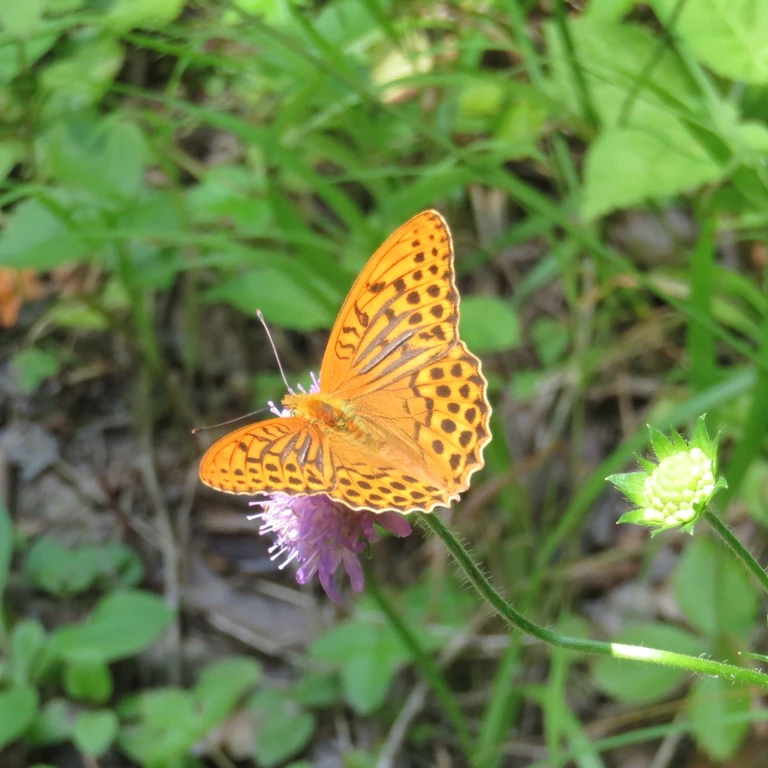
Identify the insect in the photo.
Argynnis paphia
